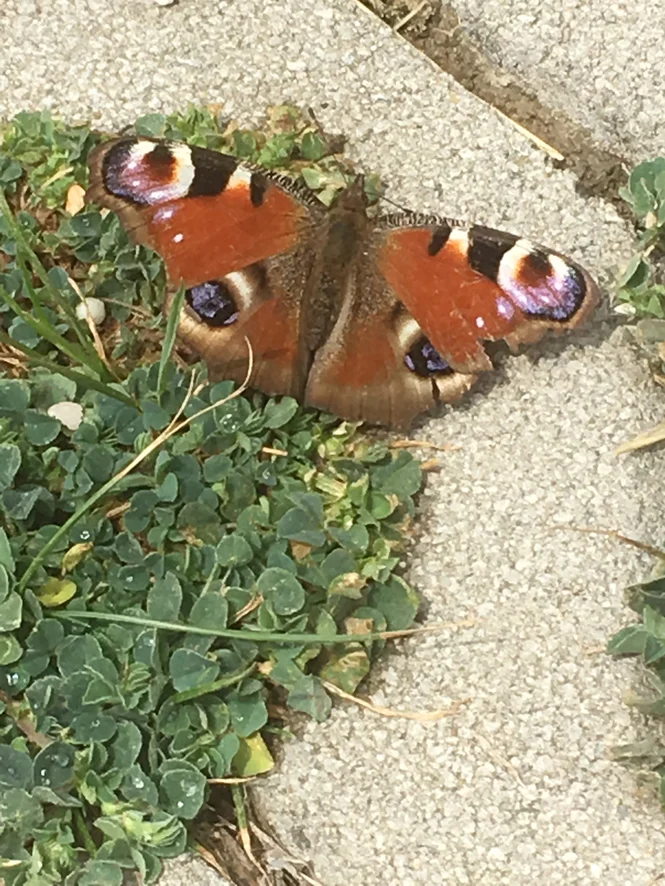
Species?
Aglais io
